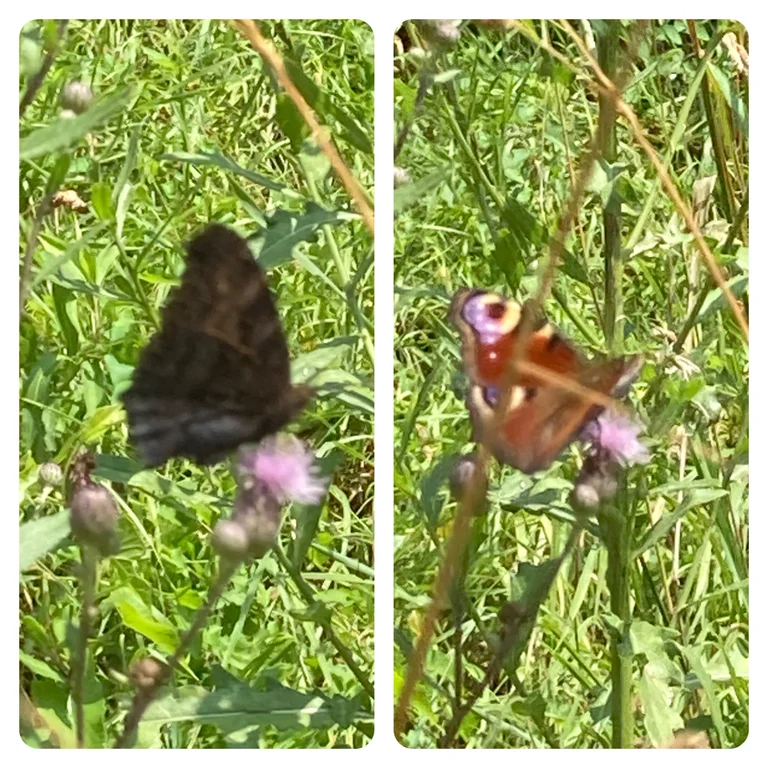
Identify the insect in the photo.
Aglais io
